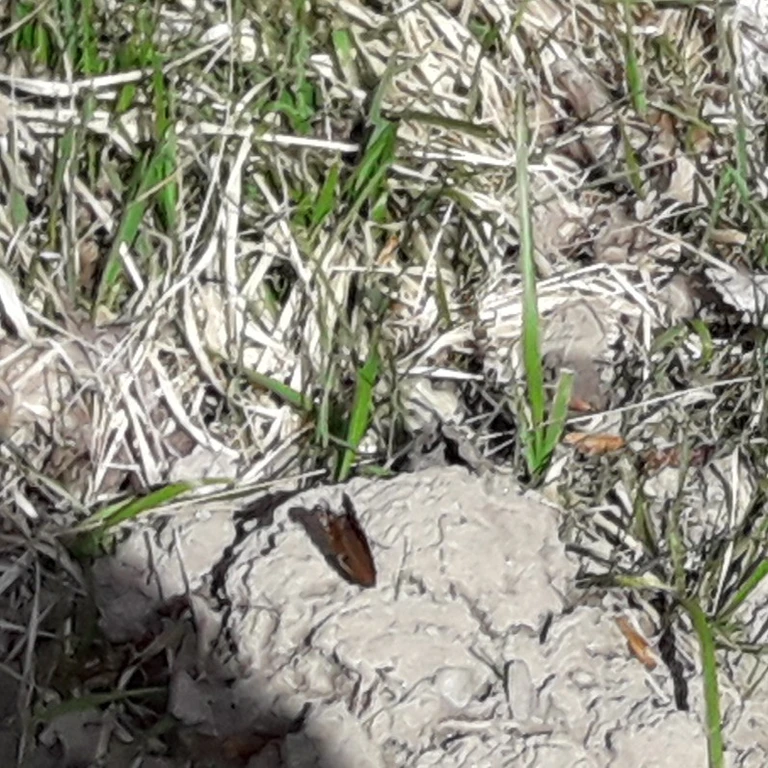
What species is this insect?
Aglais io
